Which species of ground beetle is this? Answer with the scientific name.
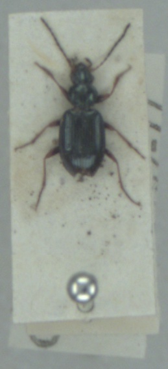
Bembidion deletum
